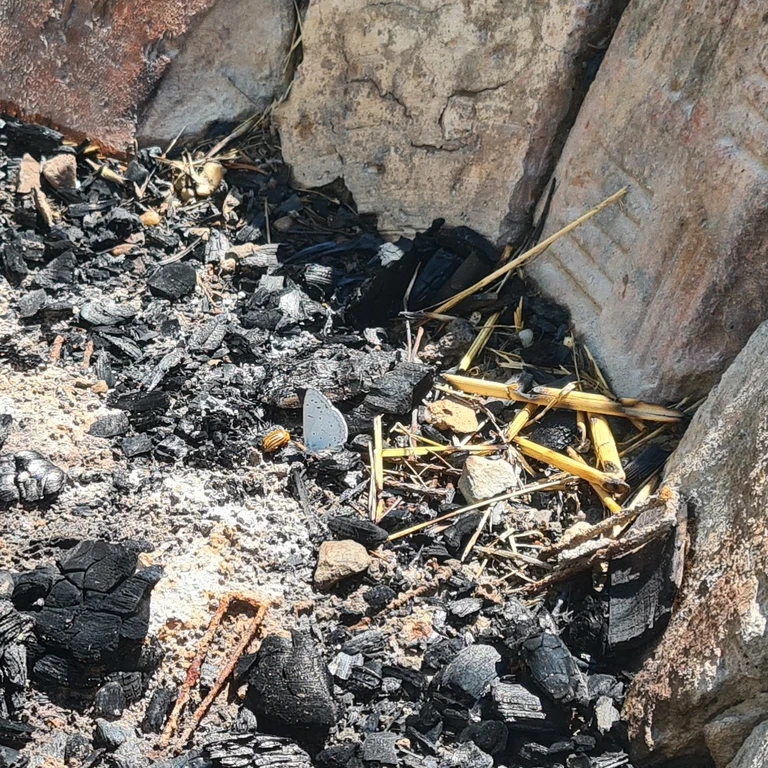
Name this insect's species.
Celastrina argiolus
